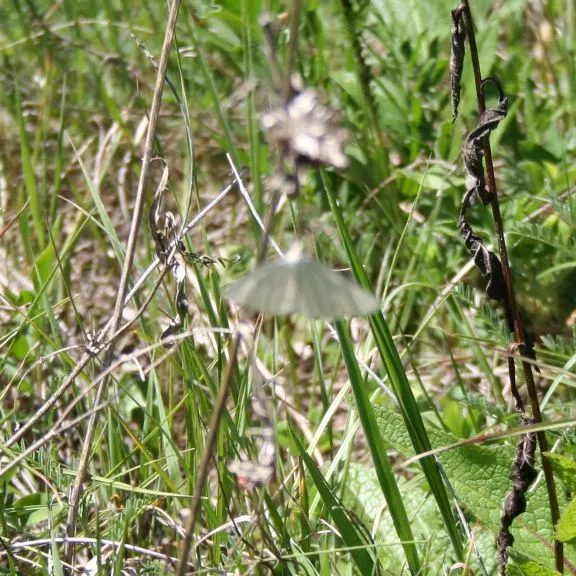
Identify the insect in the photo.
Siona lineata
